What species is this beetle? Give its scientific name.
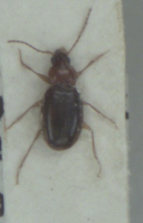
Ocys harpaloides
